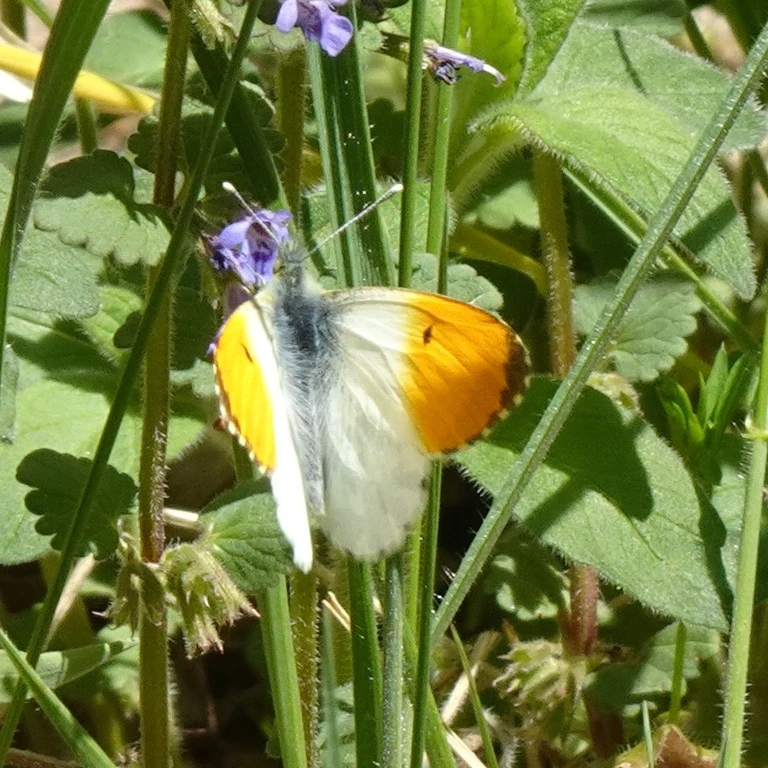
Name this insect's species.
Anthocharis cardamines
